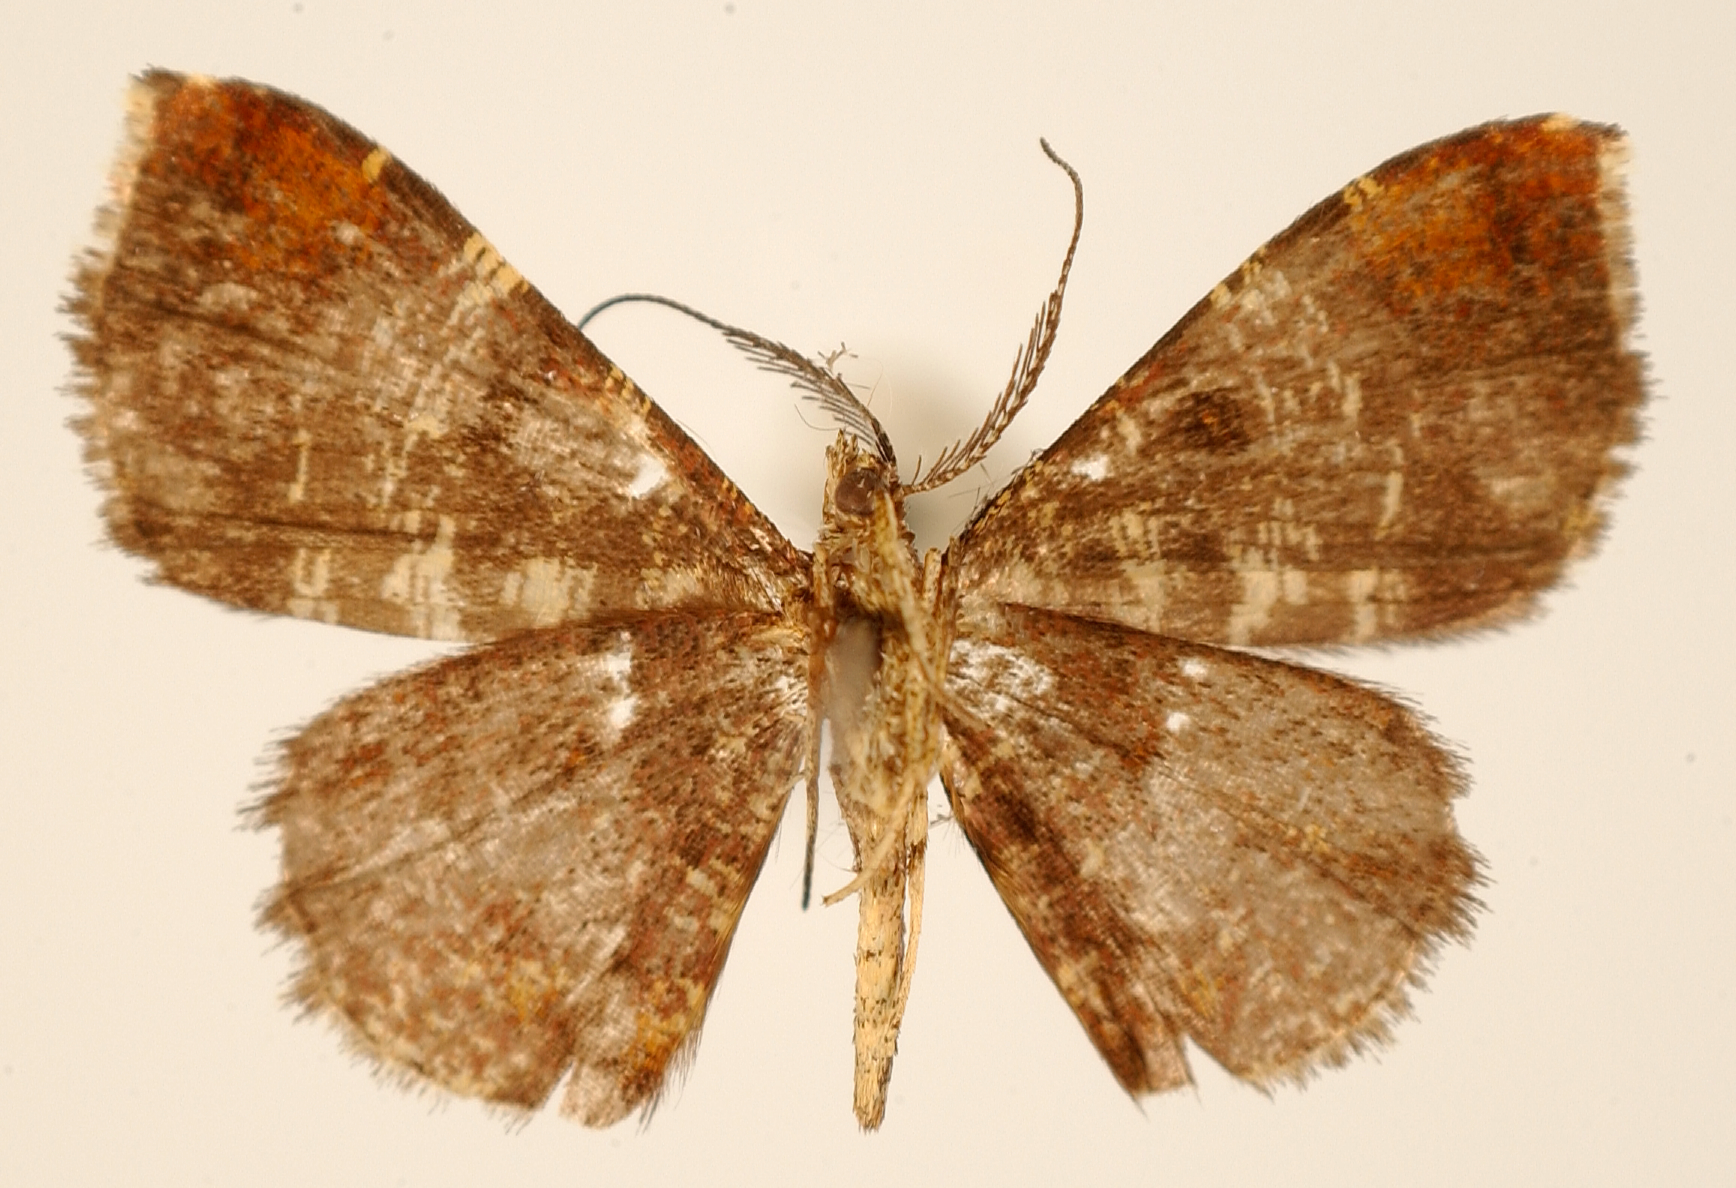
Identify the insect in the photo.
Berambe substriata
